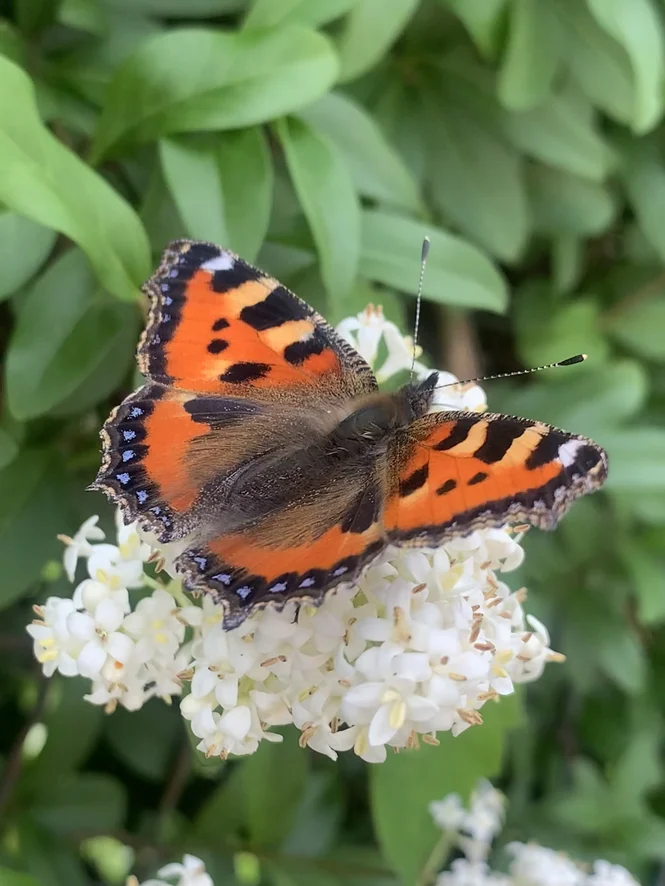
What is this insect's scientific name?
Aglais urticae
